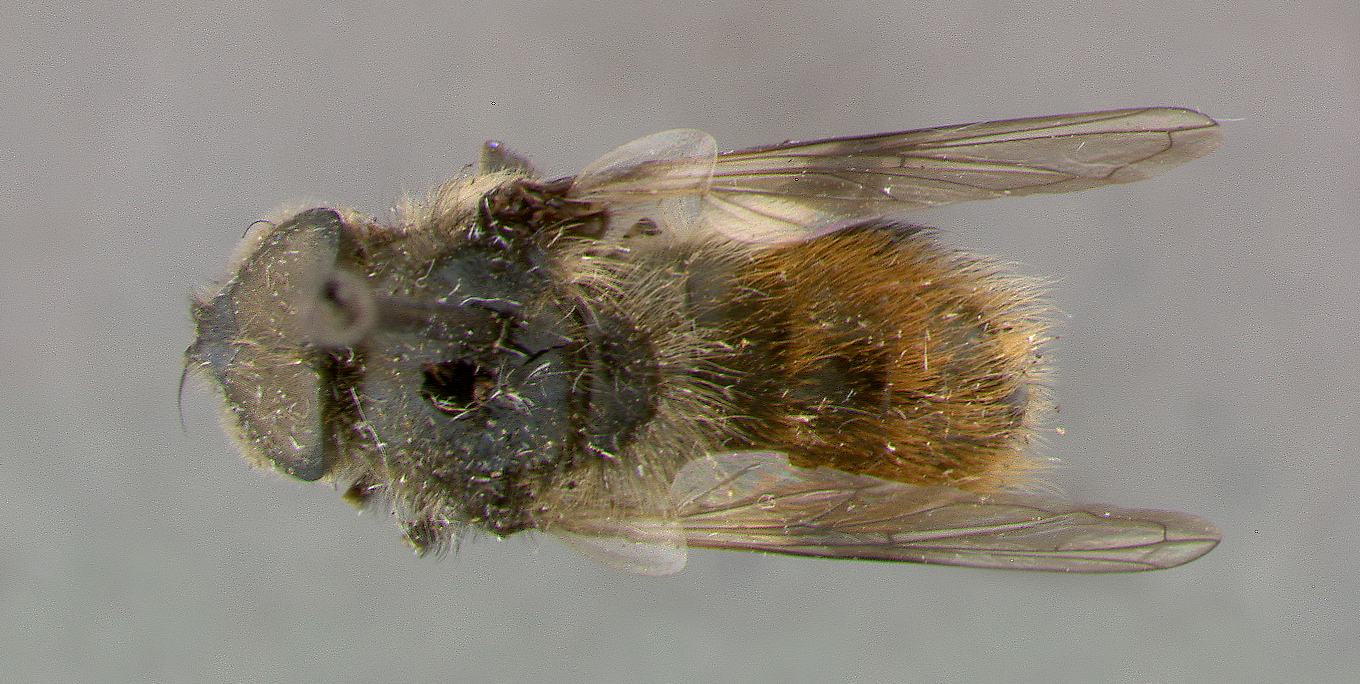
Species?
Cheilosia versicolor
